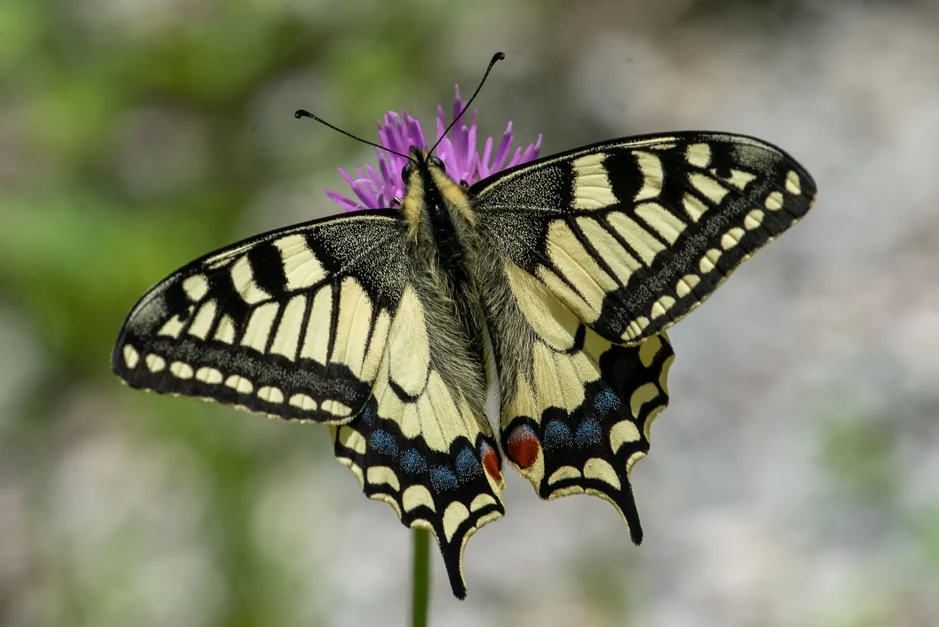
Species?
Papilio machaon
